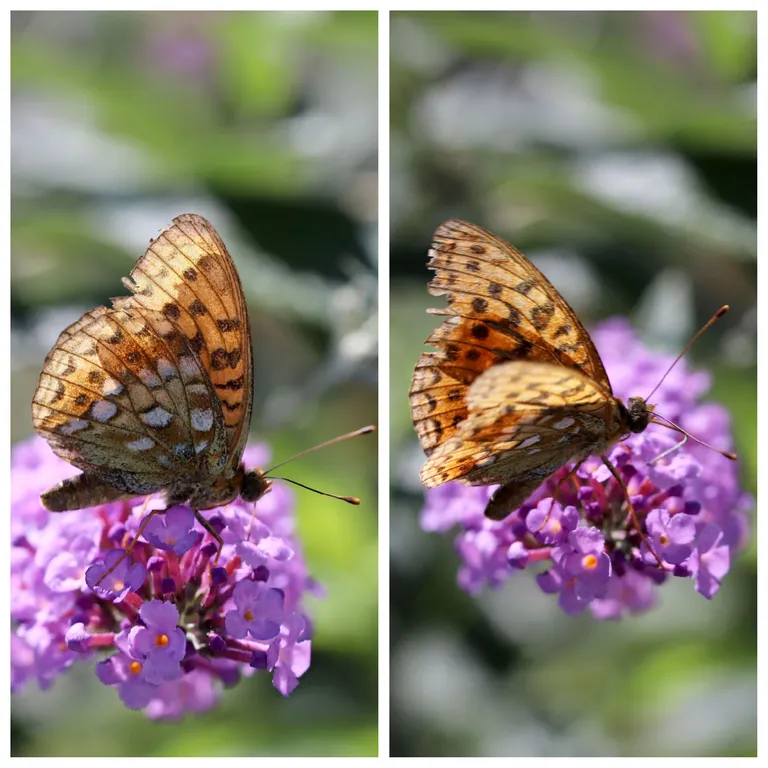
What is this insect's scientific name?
Fabriciana adippe
